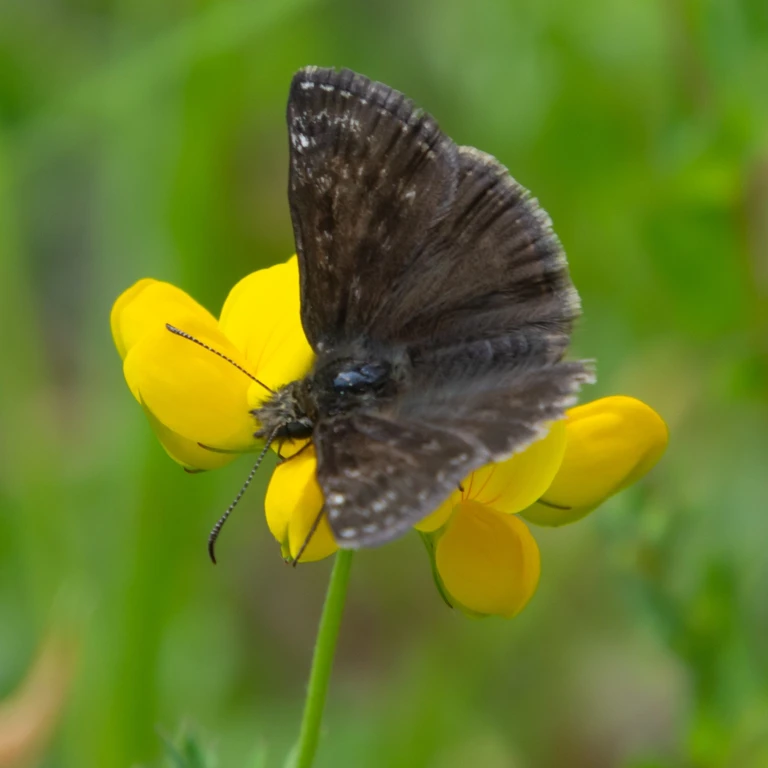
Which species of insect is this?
Erynnis tages
